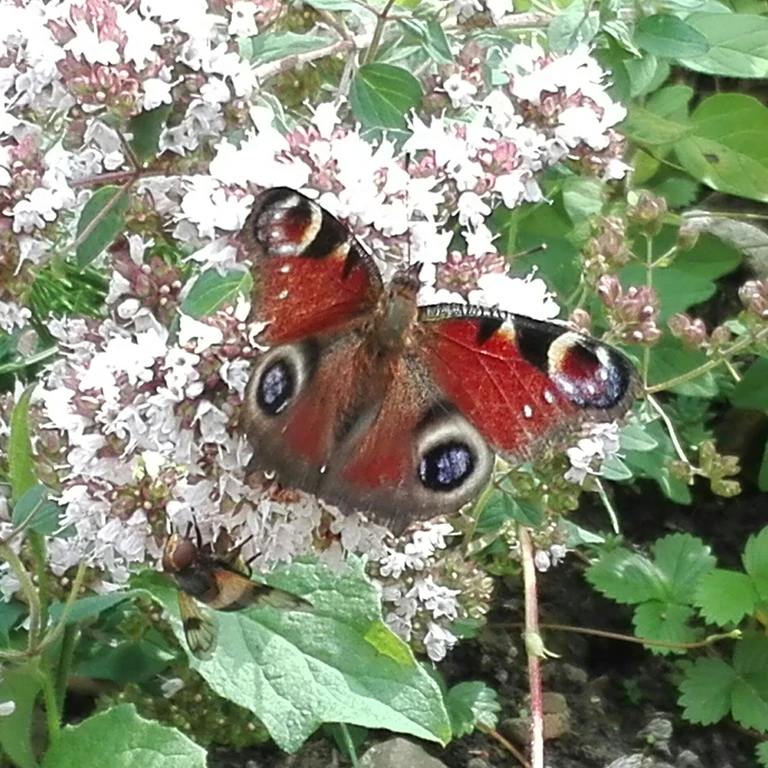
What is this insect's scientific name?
Aglais io
